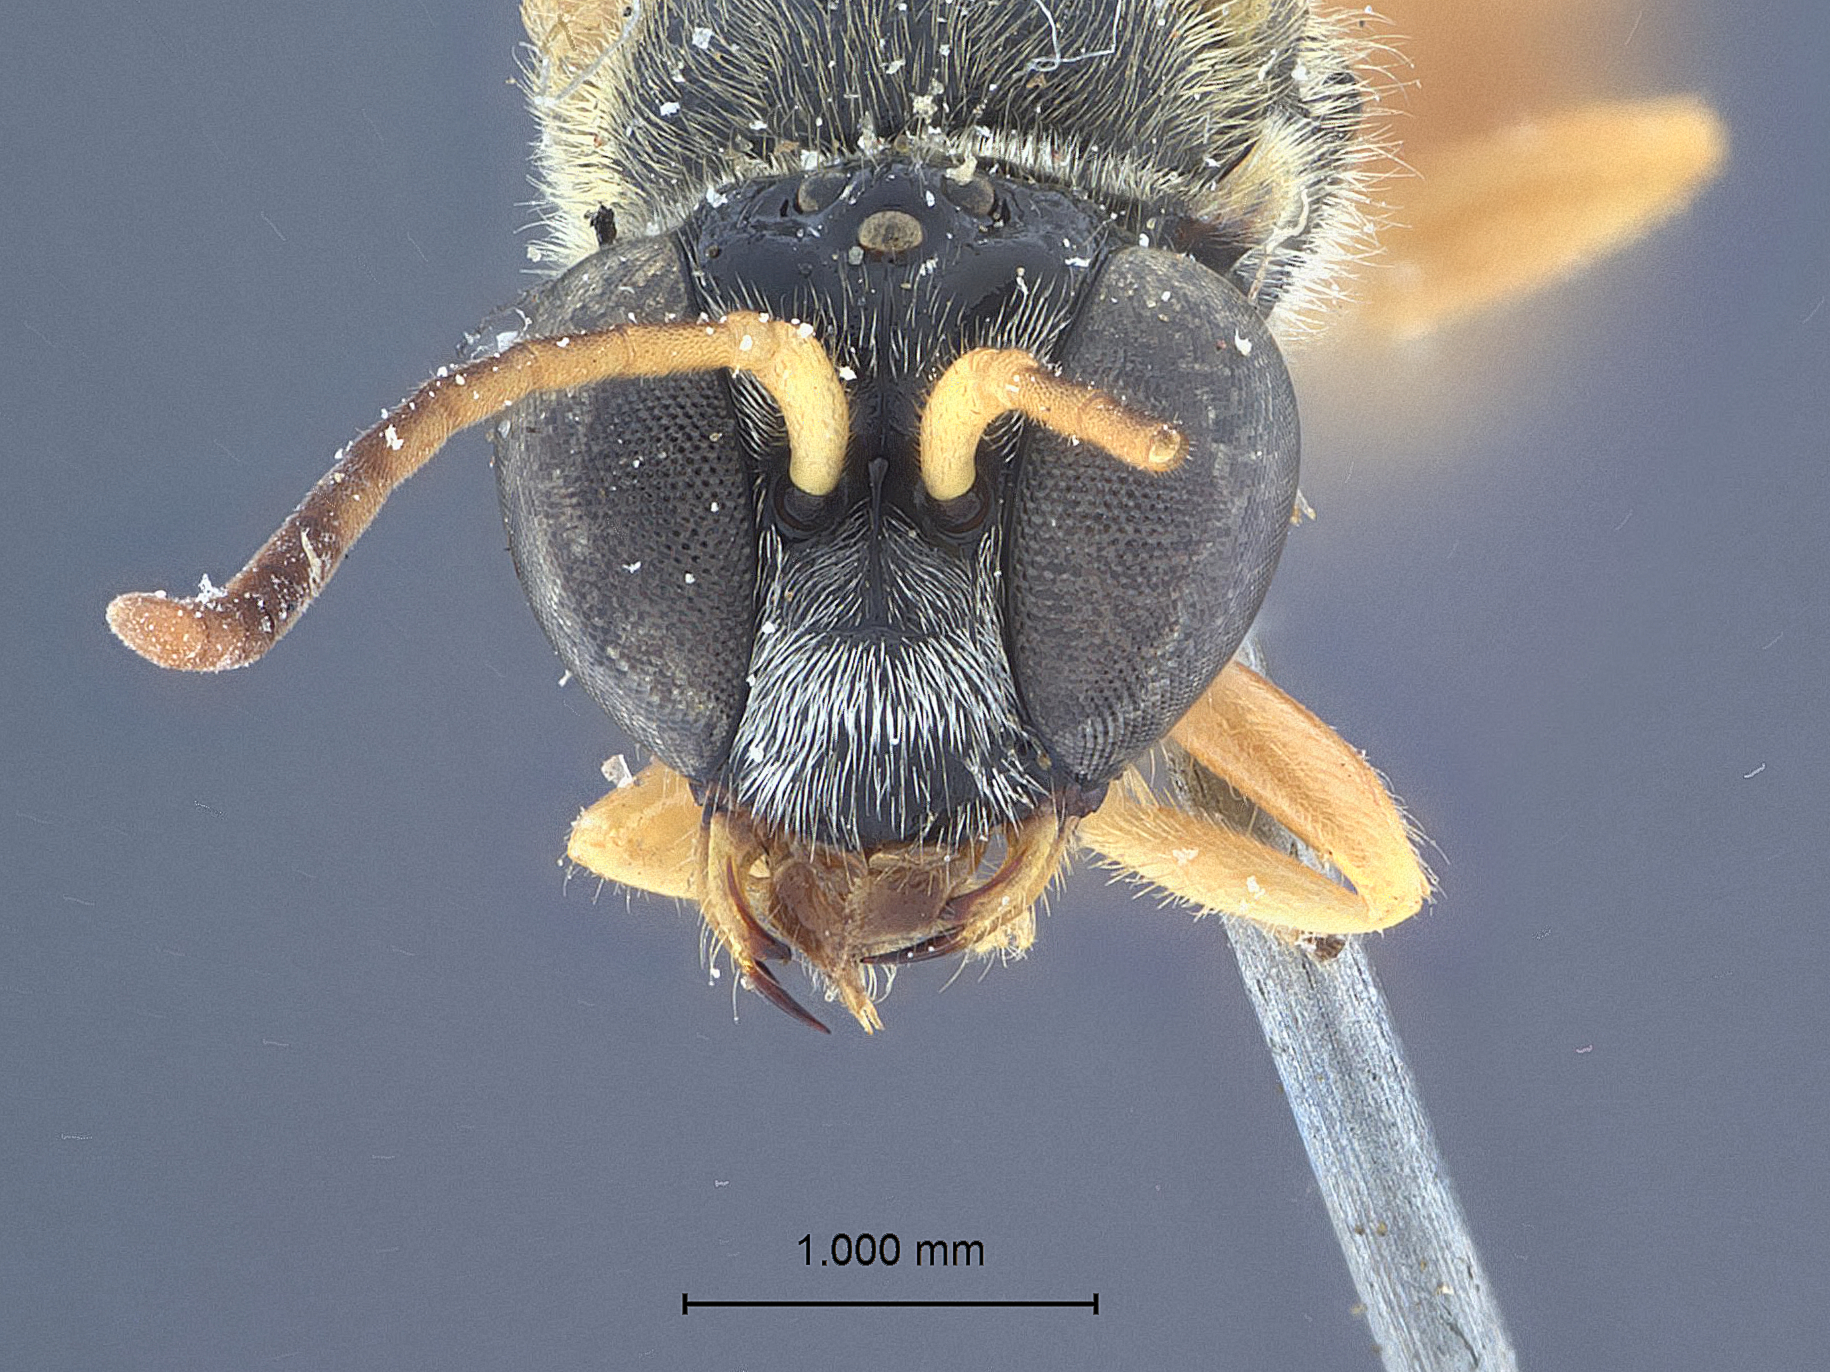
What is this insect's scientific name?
Diodontus phillipinensis
